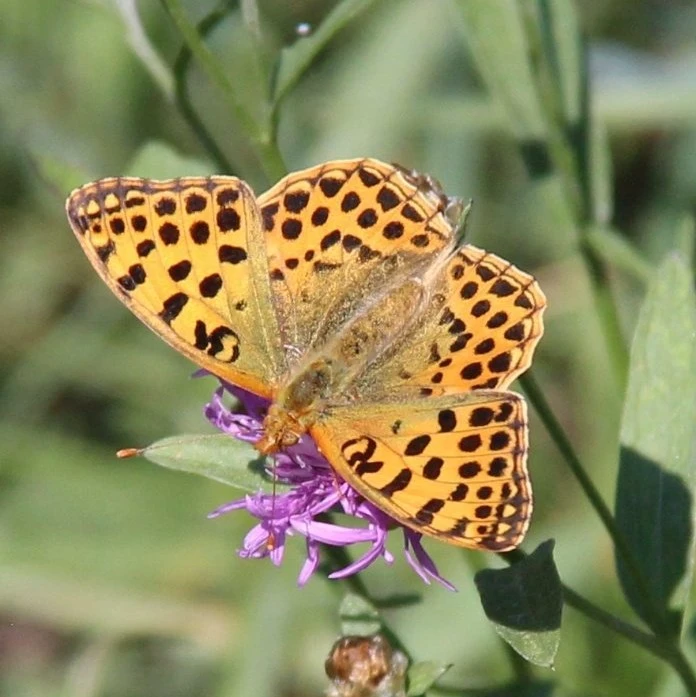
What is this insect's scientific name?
Issoria lathonia
